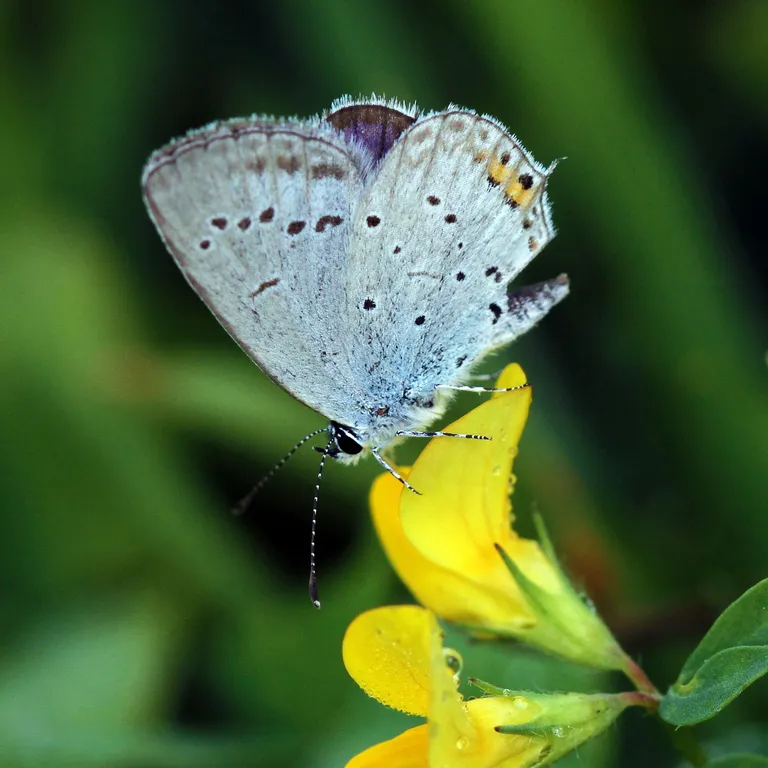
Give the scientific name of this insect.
Cupido argiades (also Elkalyce argiades)
